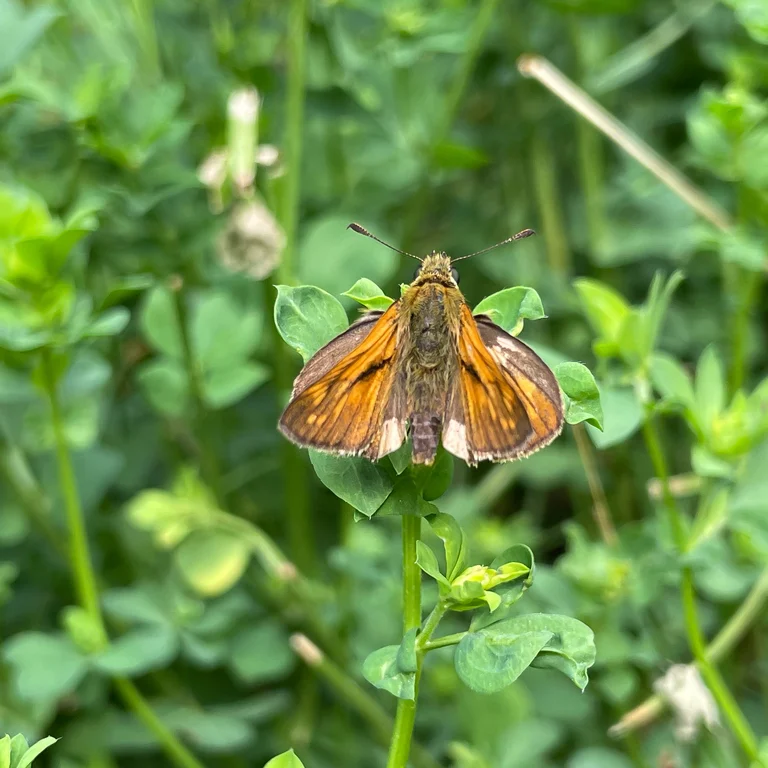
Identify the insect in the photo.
Ochlodes sylvanus (also Ochlodes venata)
